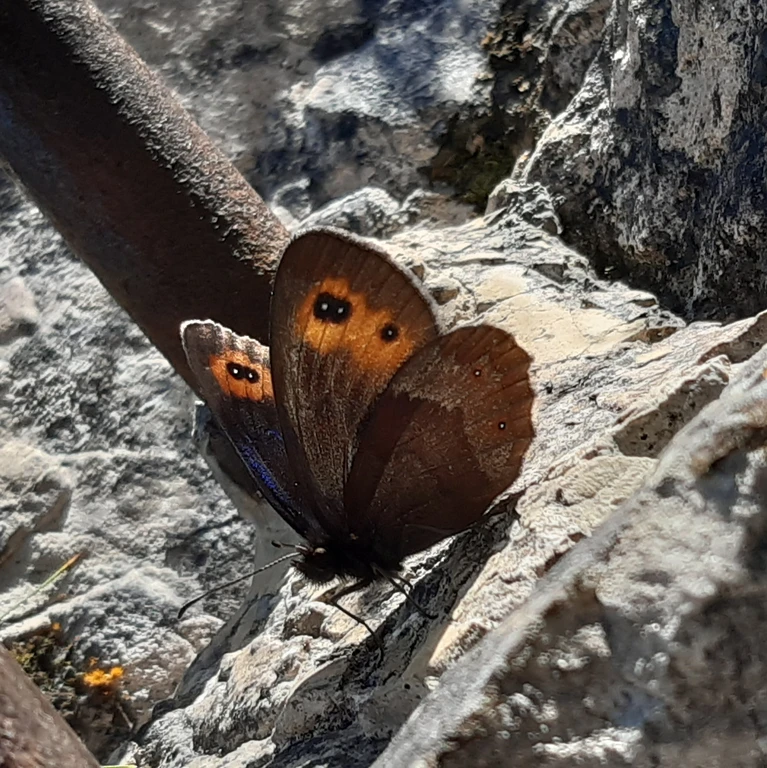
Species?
Erebia aethiops
